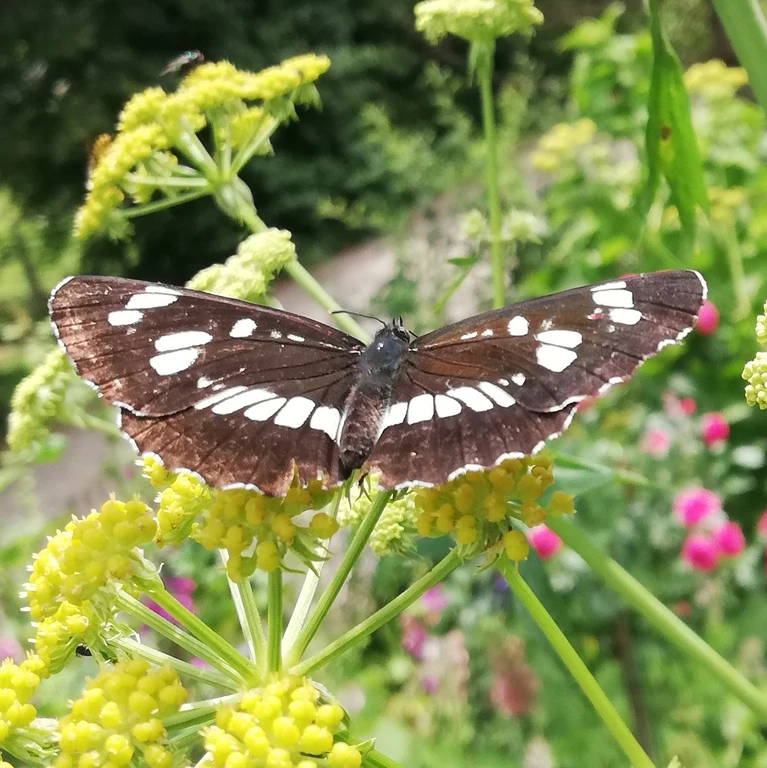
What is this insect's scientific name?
Neptis rivularis
